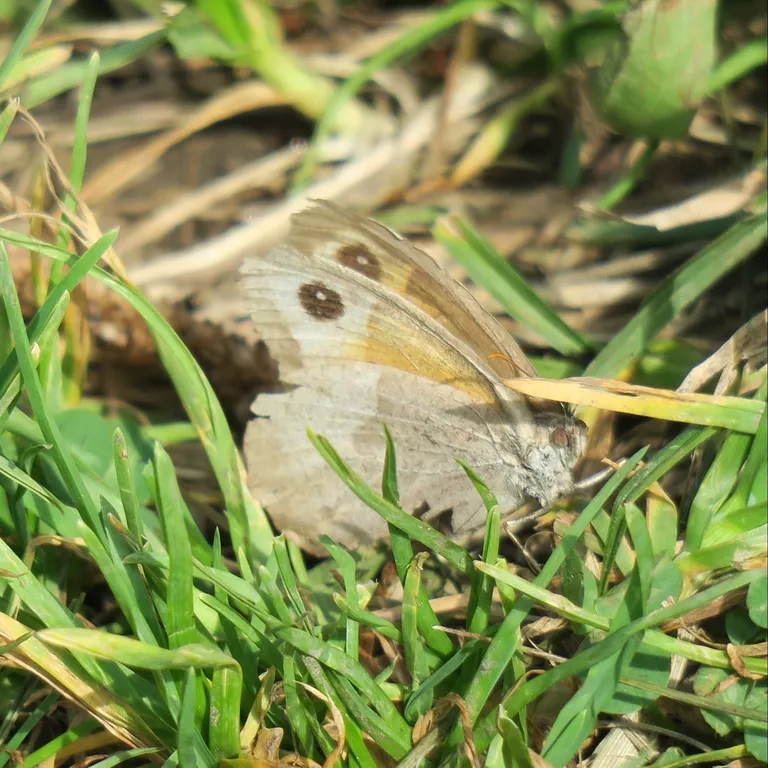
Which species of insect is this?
Maniola jurtina
